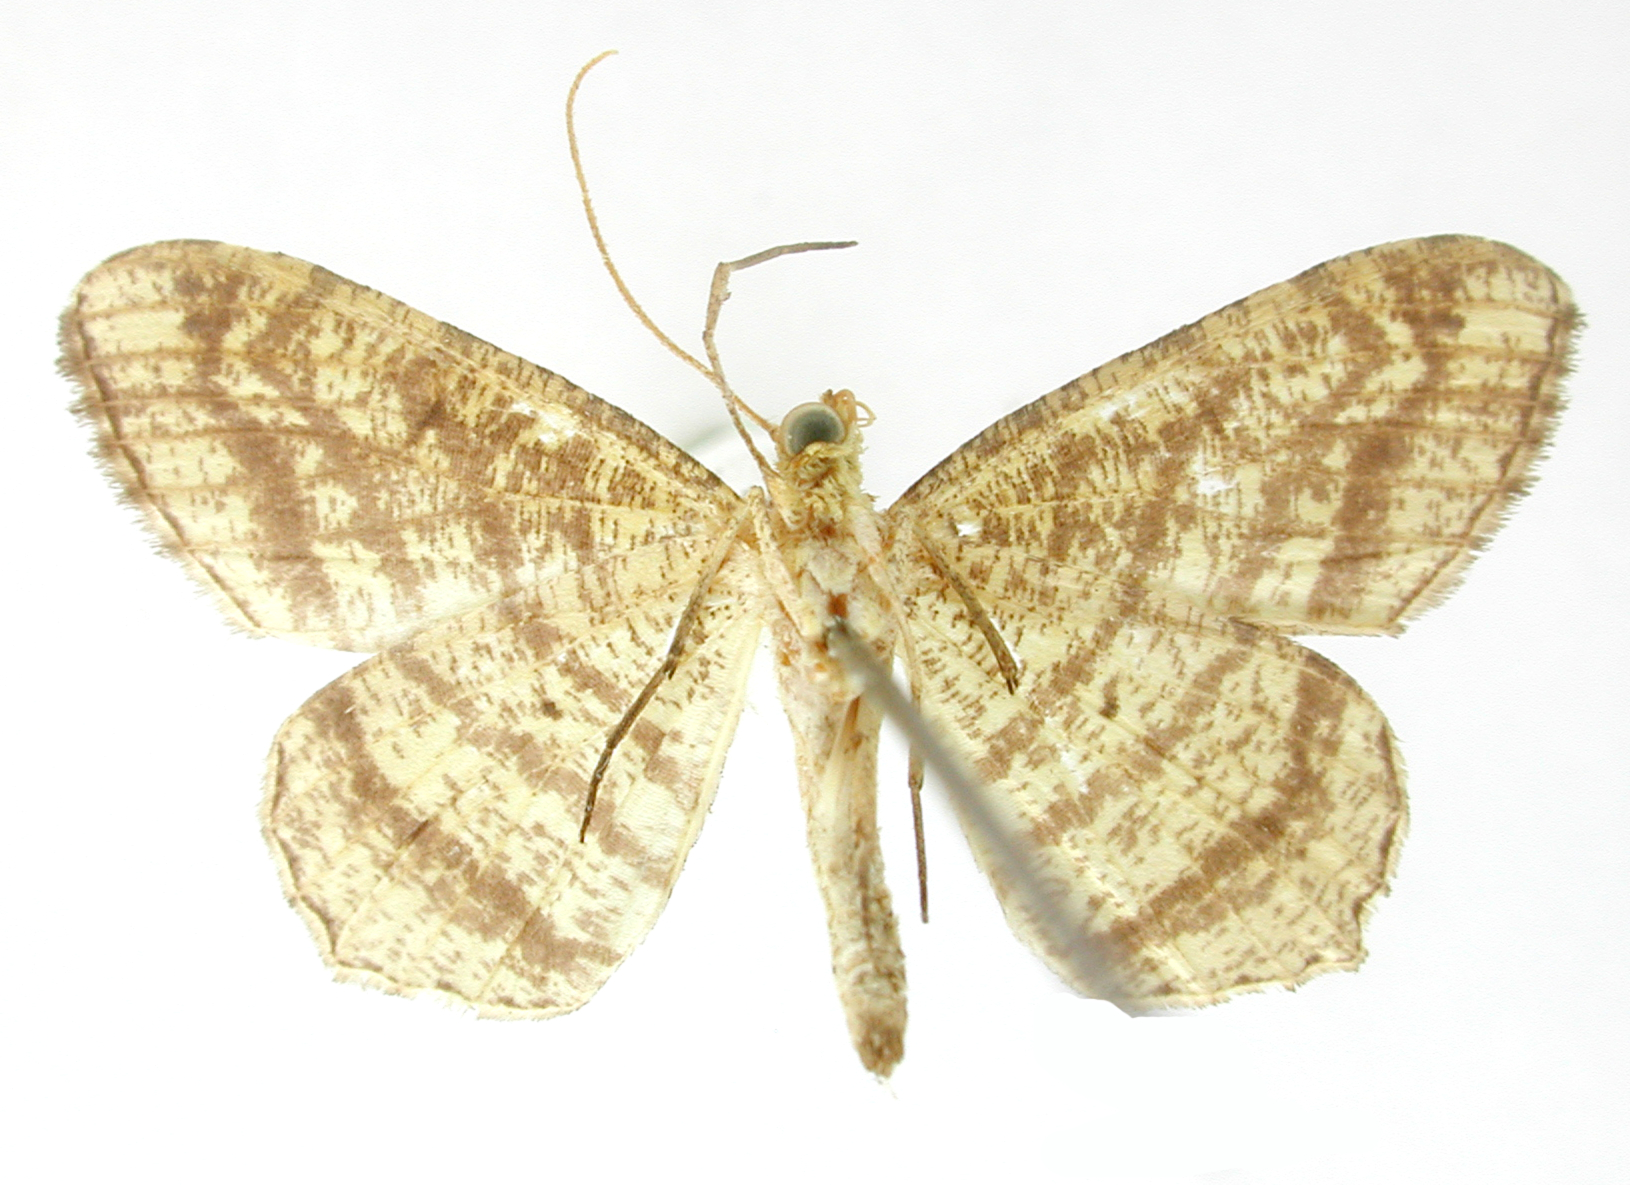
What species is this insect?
Macaria cayugaria
